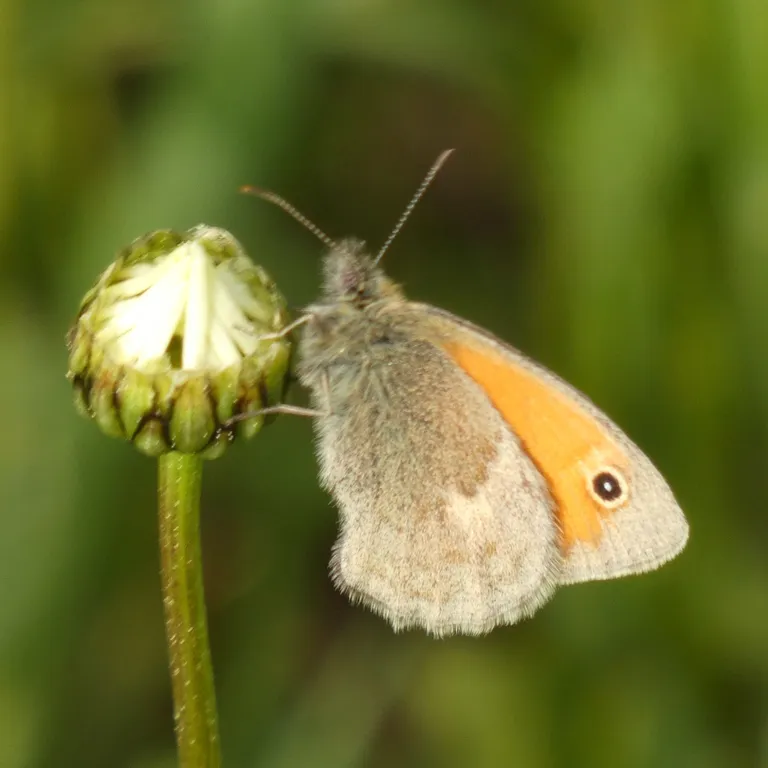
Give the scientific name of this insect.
Coenonympha pamphilus
